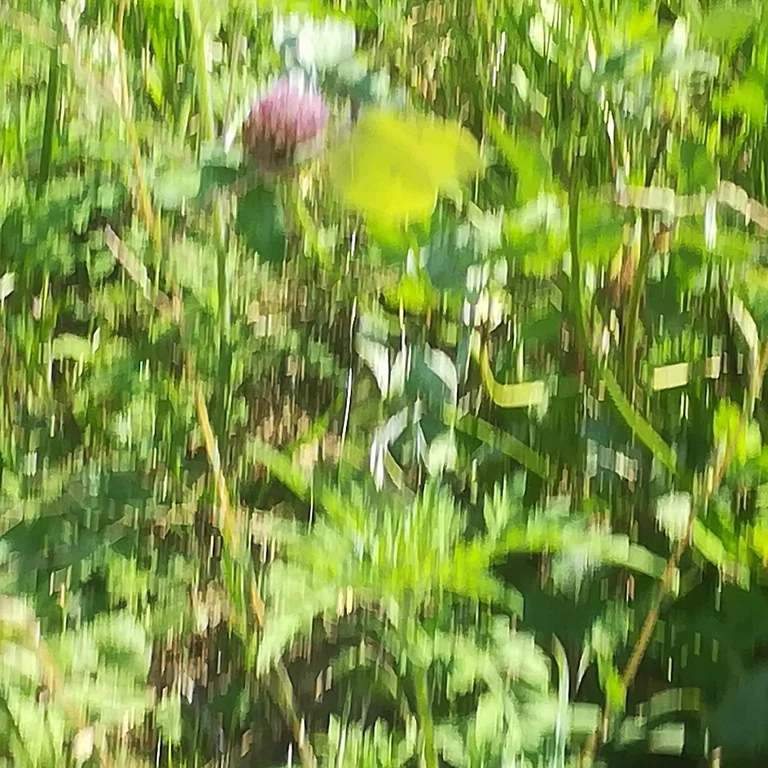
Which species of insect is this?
Gonepteryx rhamni
